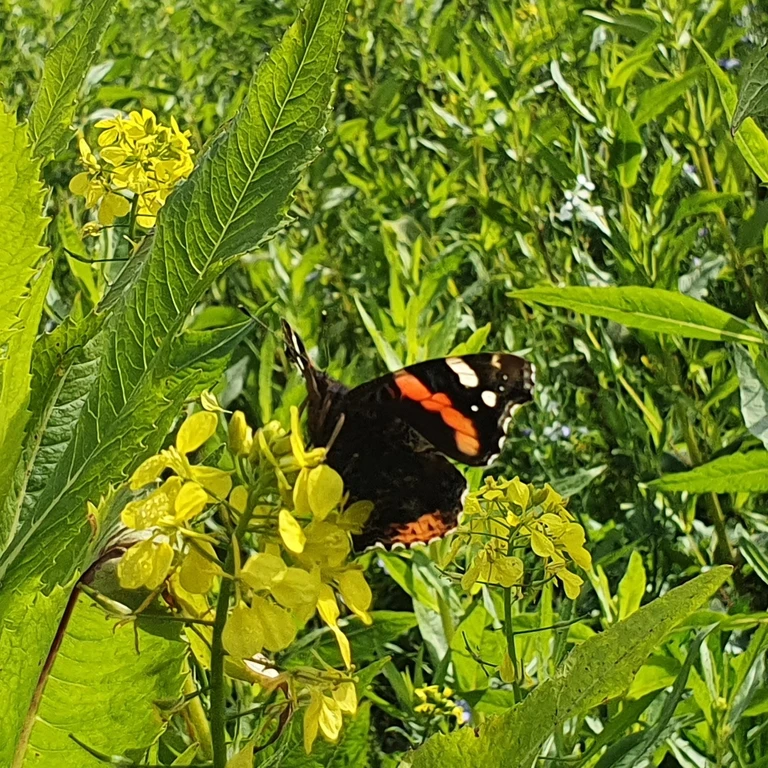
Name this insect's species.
Vanessa atalanta
